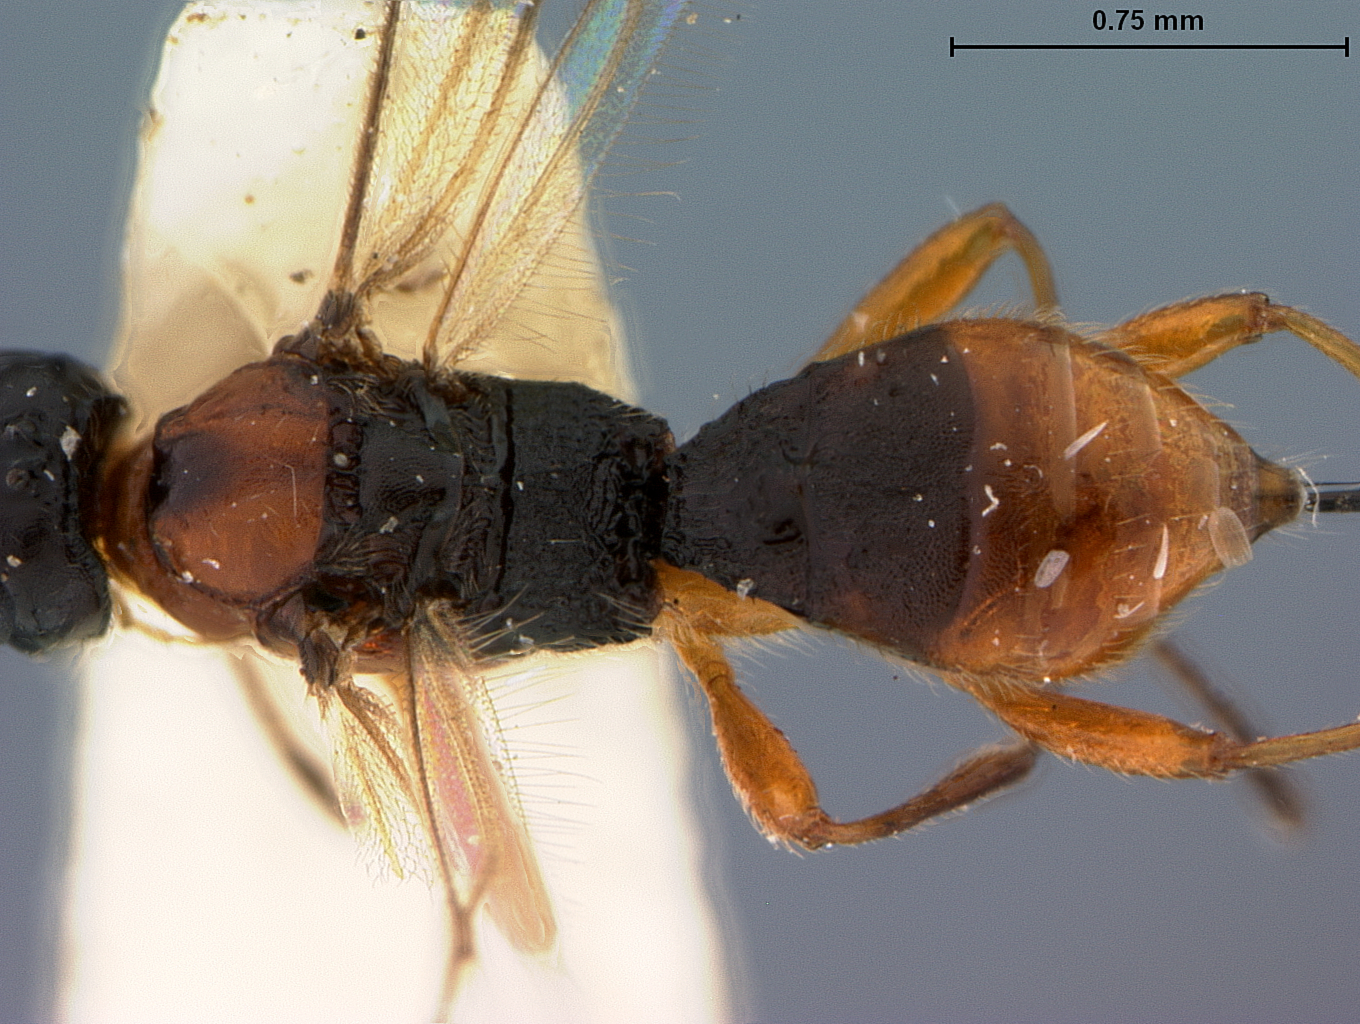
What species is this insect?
Ademon satanas
